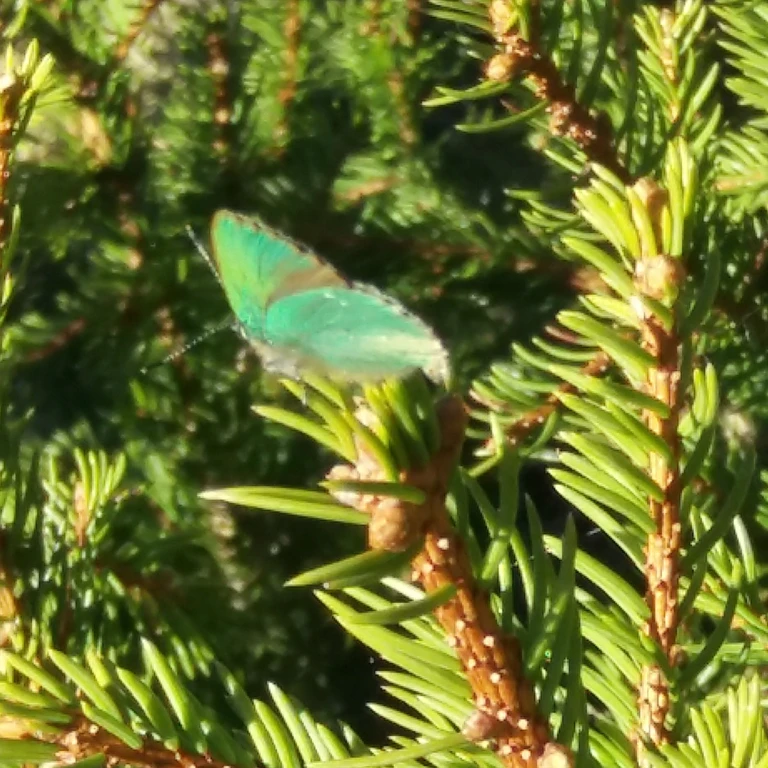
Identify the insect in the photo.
Callophrys rubi
